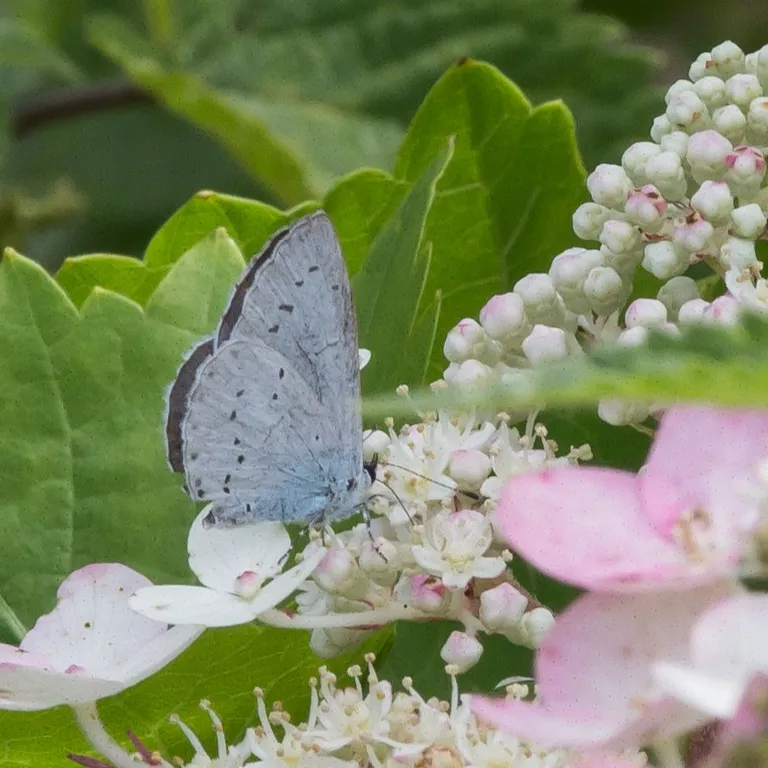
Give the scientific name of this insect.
Celastrina argiolus
